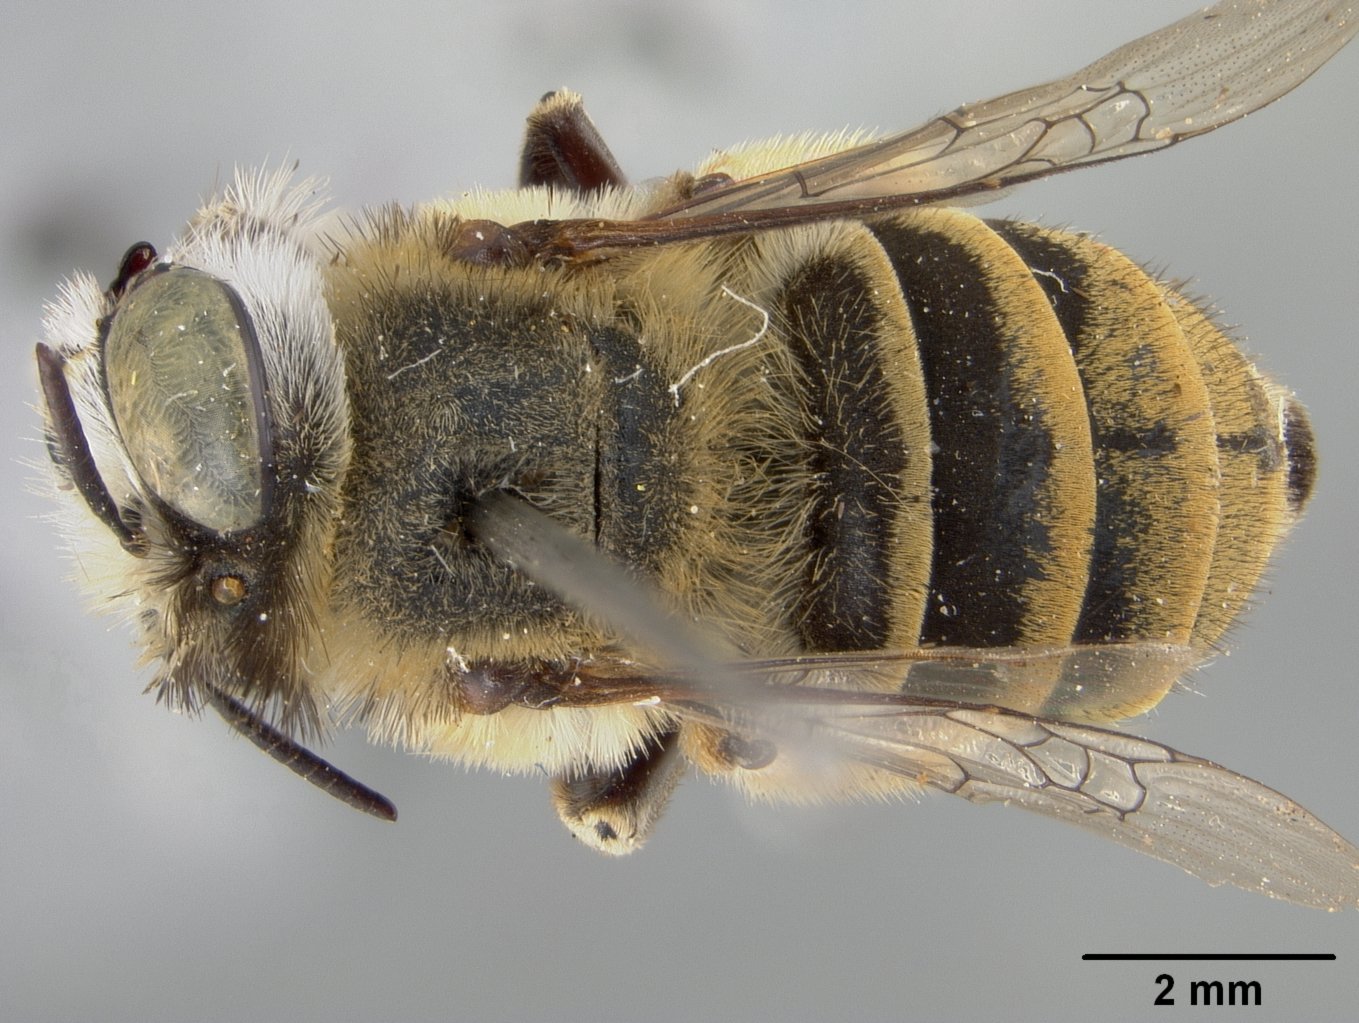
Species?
Anthophora usticauda
